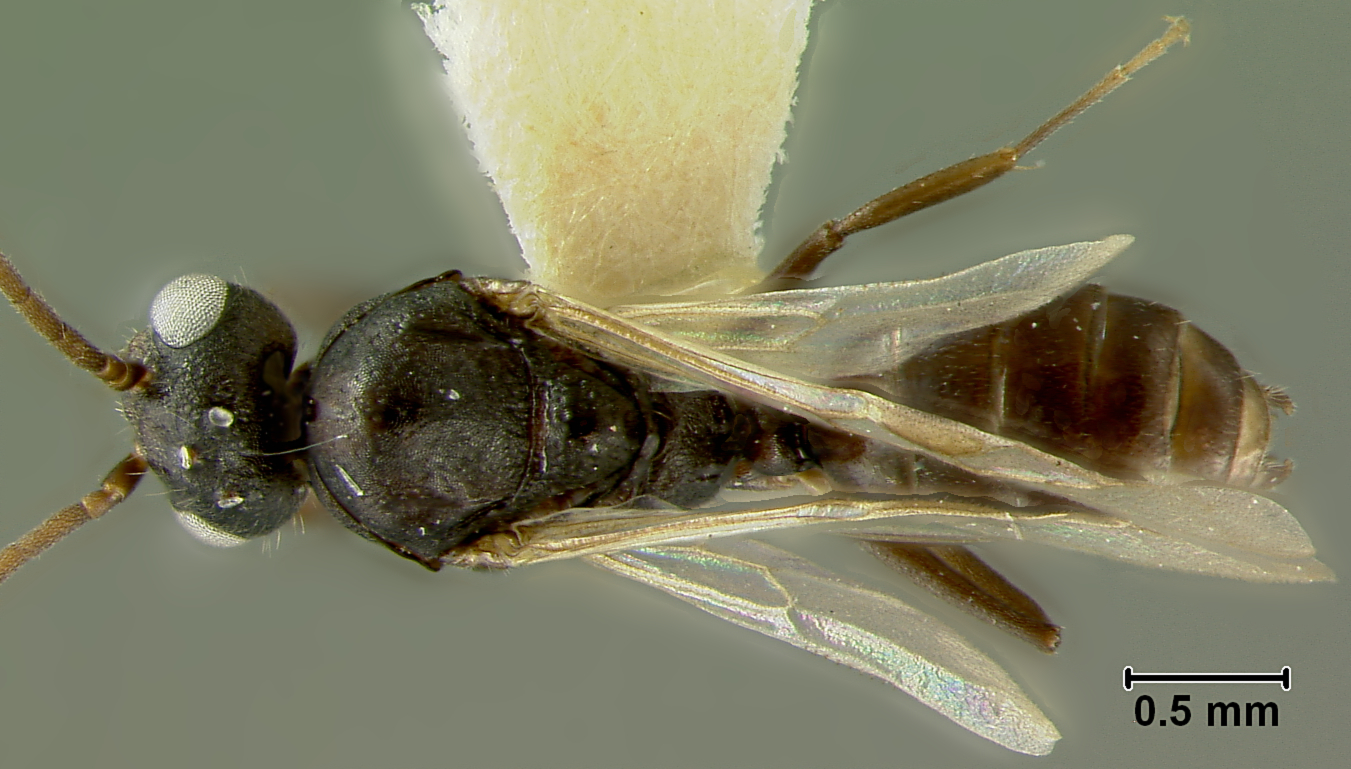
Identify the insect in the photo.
Dolichoderus glauerti
